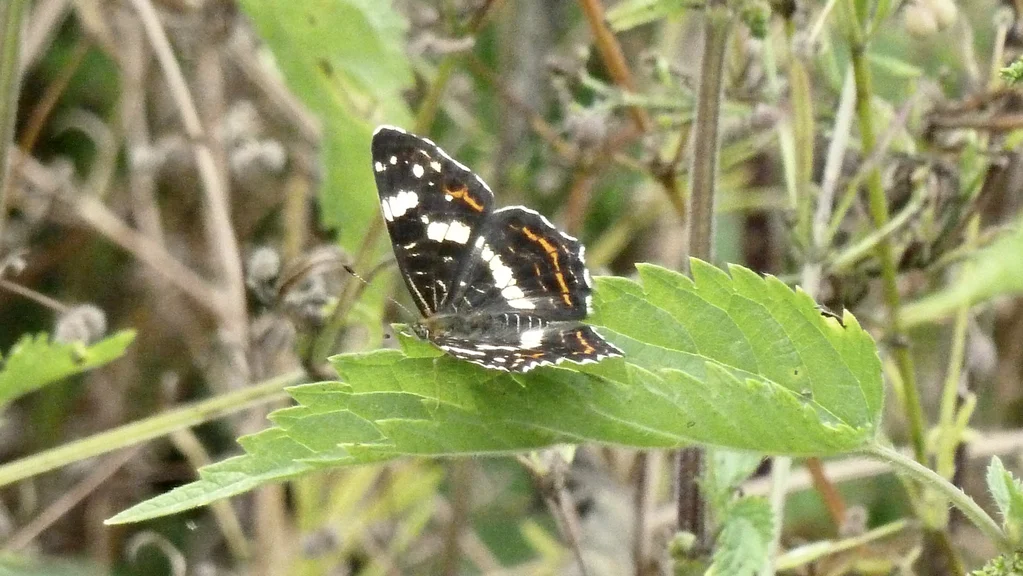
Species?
Araschnia levana
